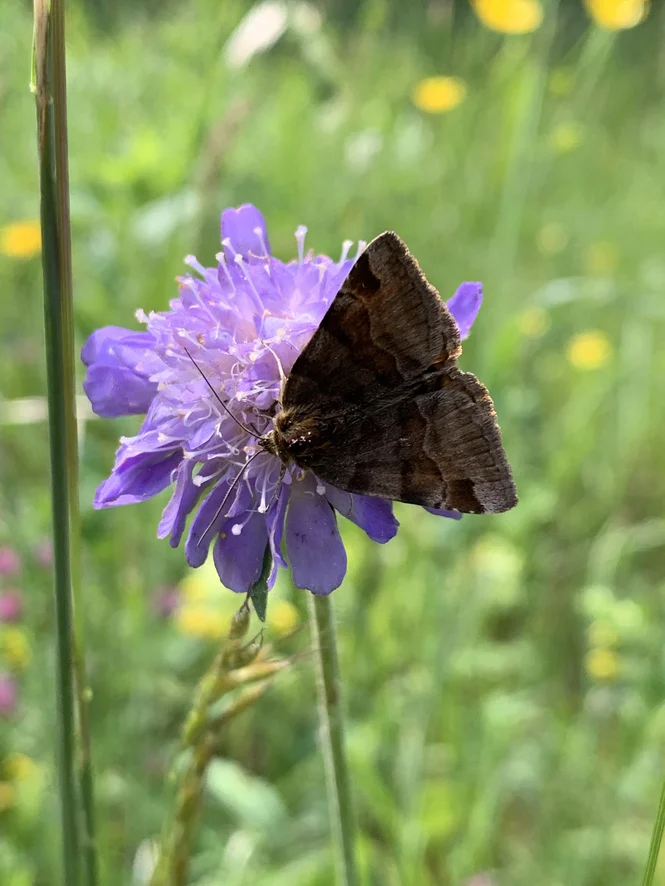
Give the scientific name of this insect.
Euclidia glyphica
